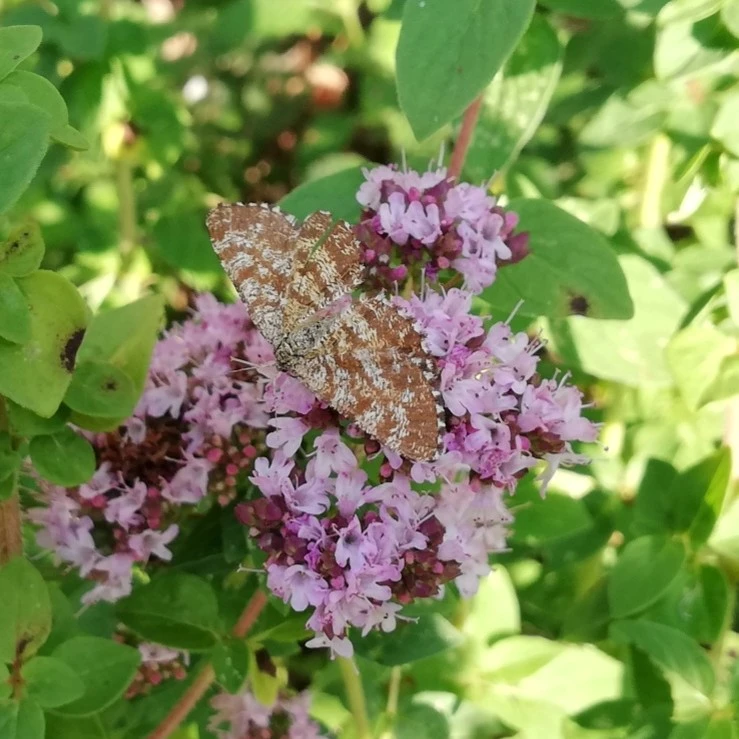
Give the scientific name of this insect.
Ematurga atomaria
